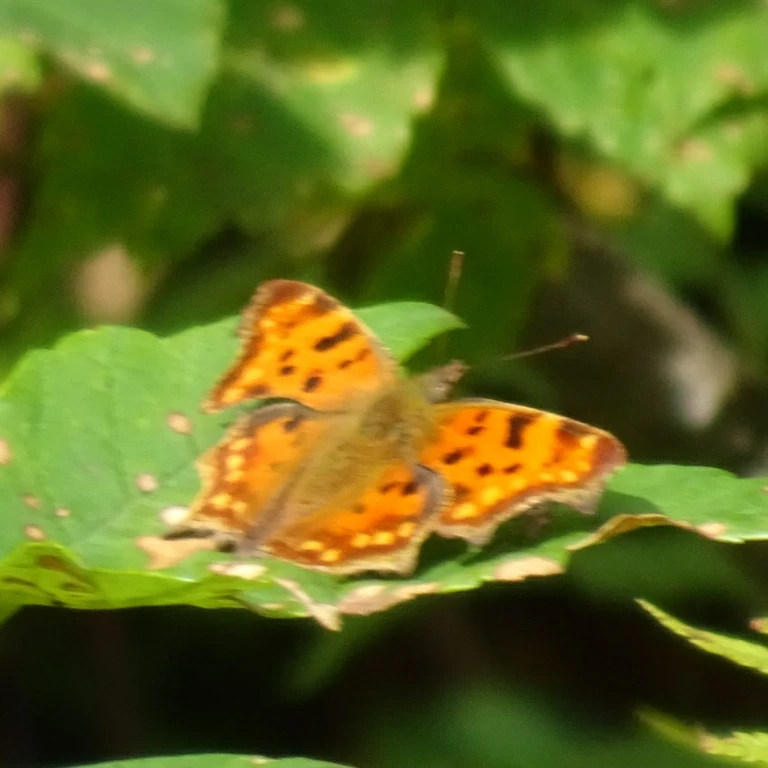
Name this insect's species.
Polygonia c-album
